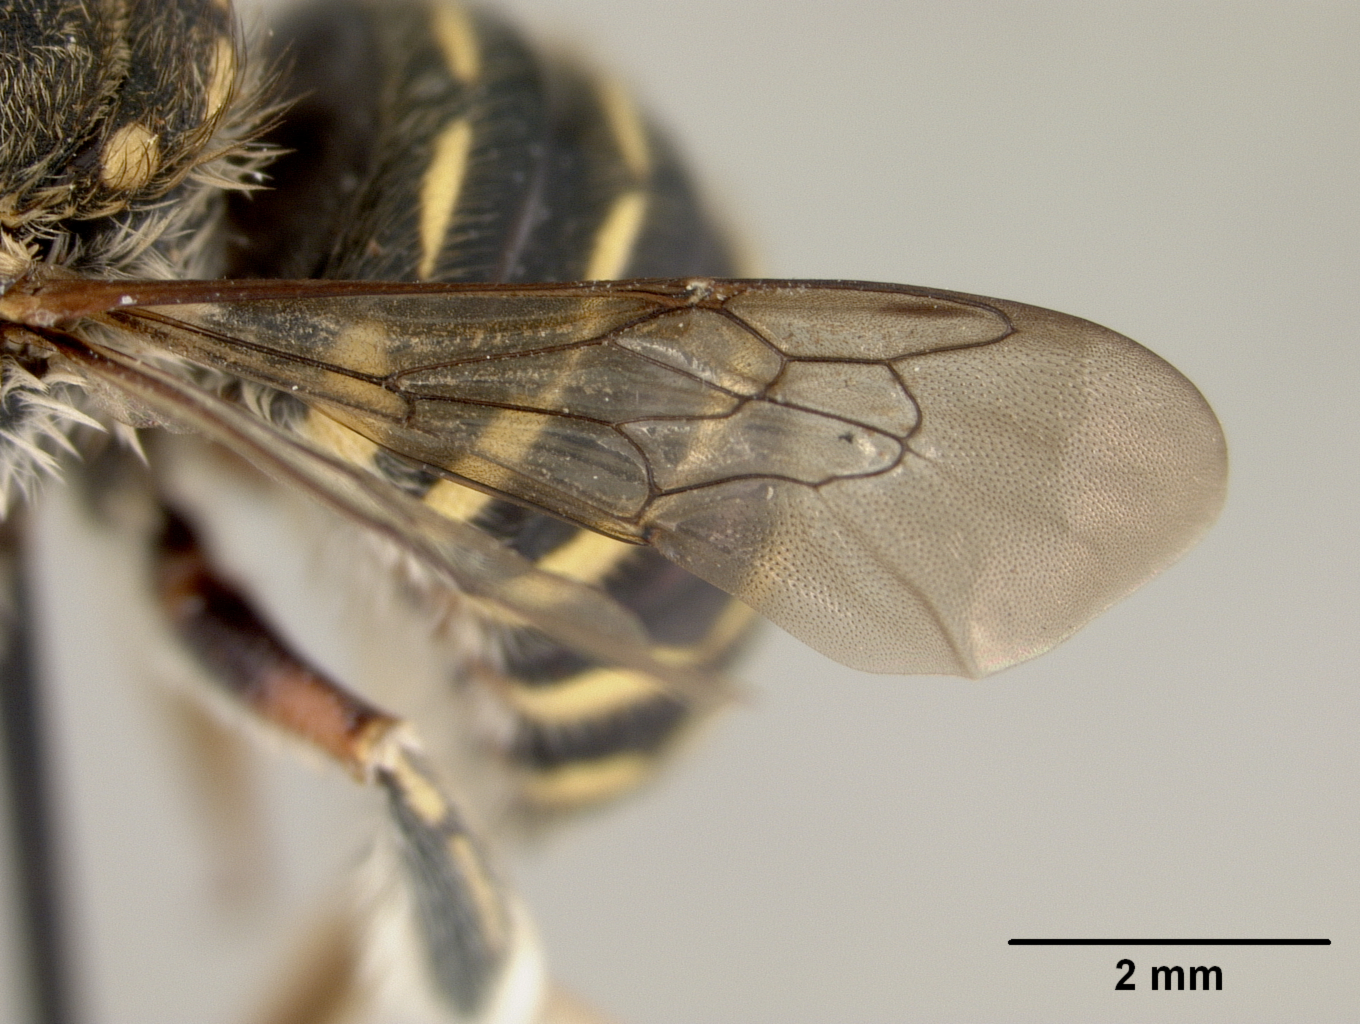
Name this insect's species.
Anthidium variegatipes
